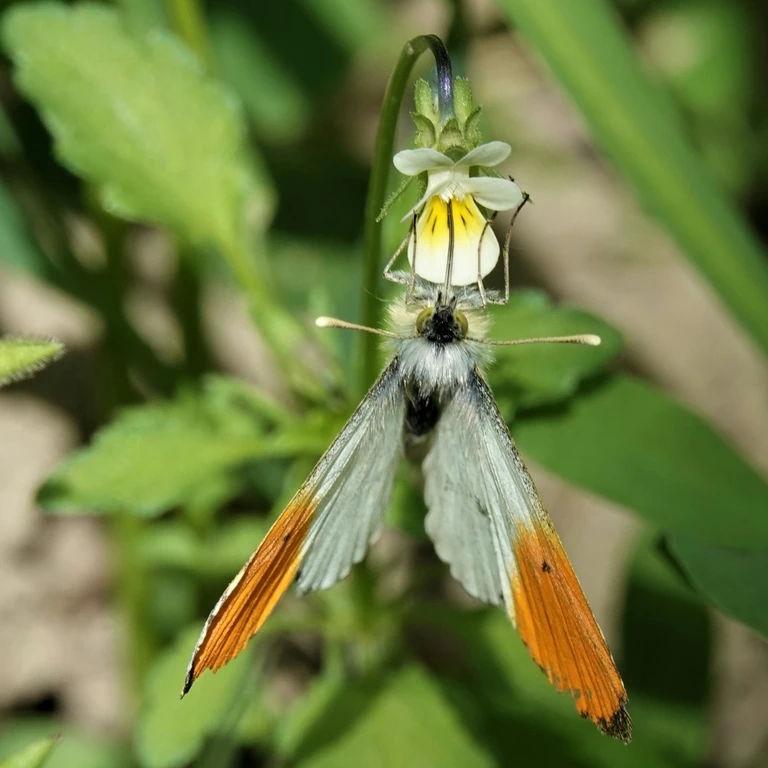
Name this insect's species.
Anthocharis cardamines
